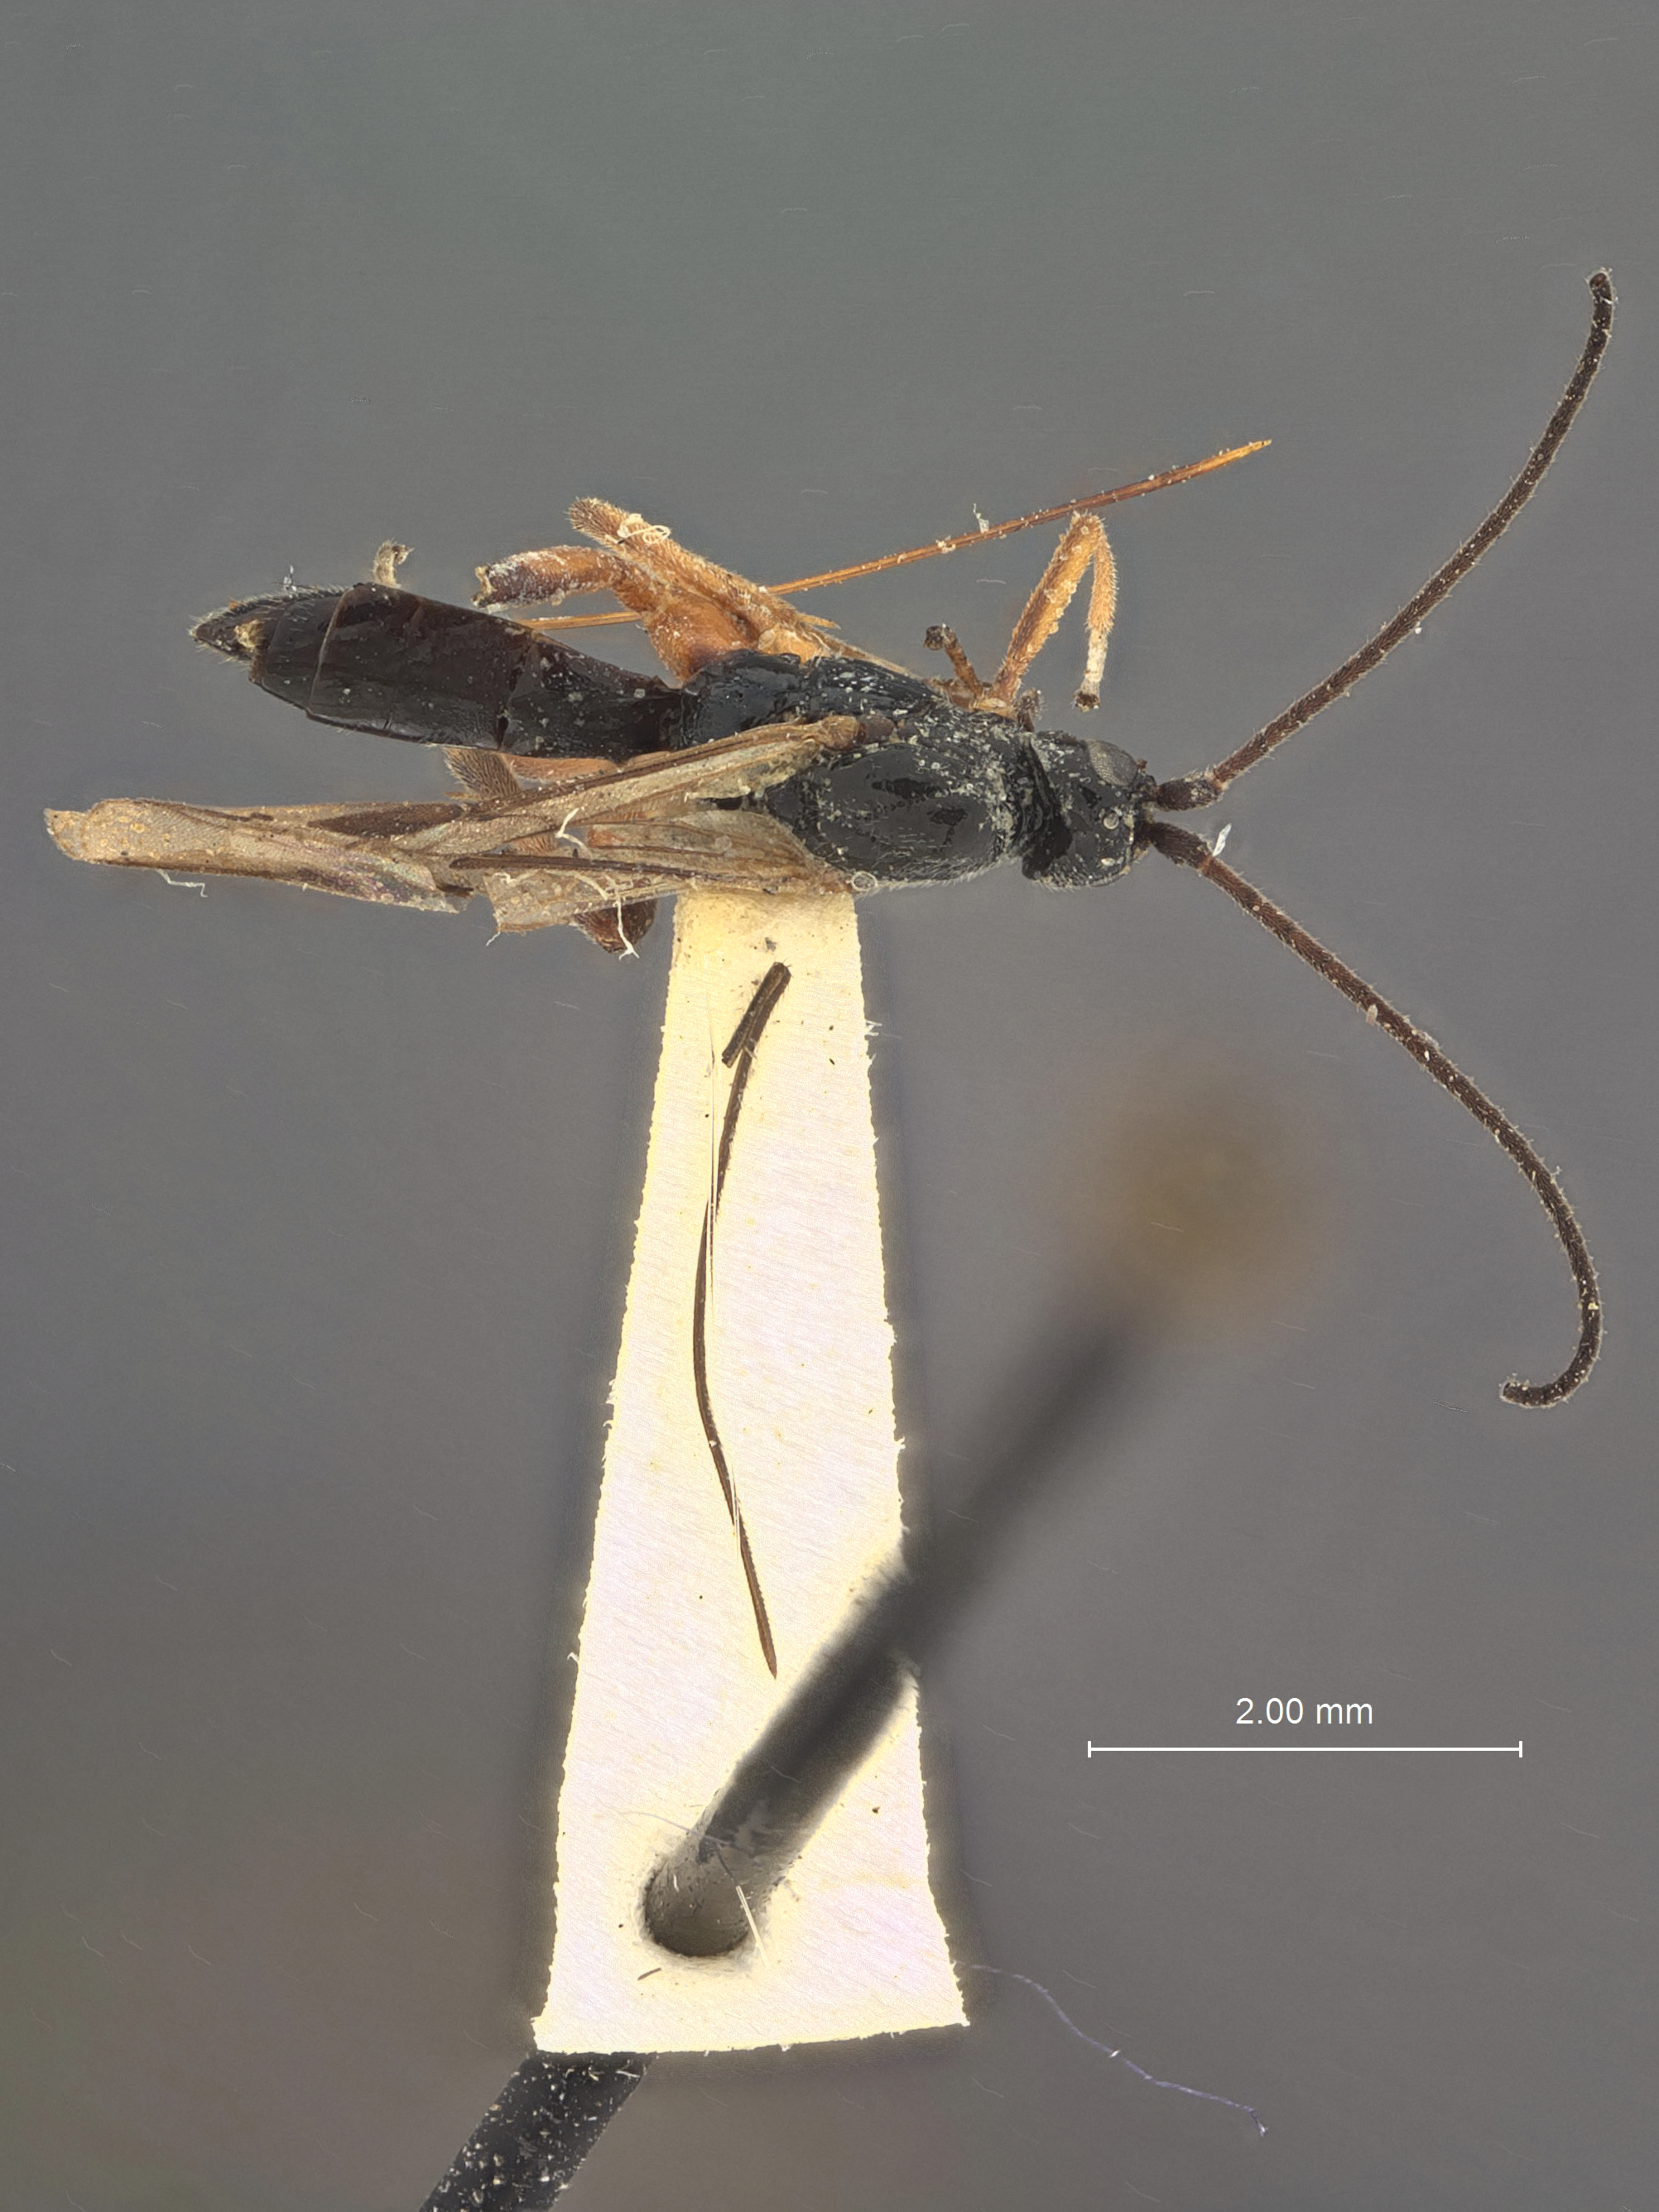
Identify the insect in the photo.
Orgilus lissus
